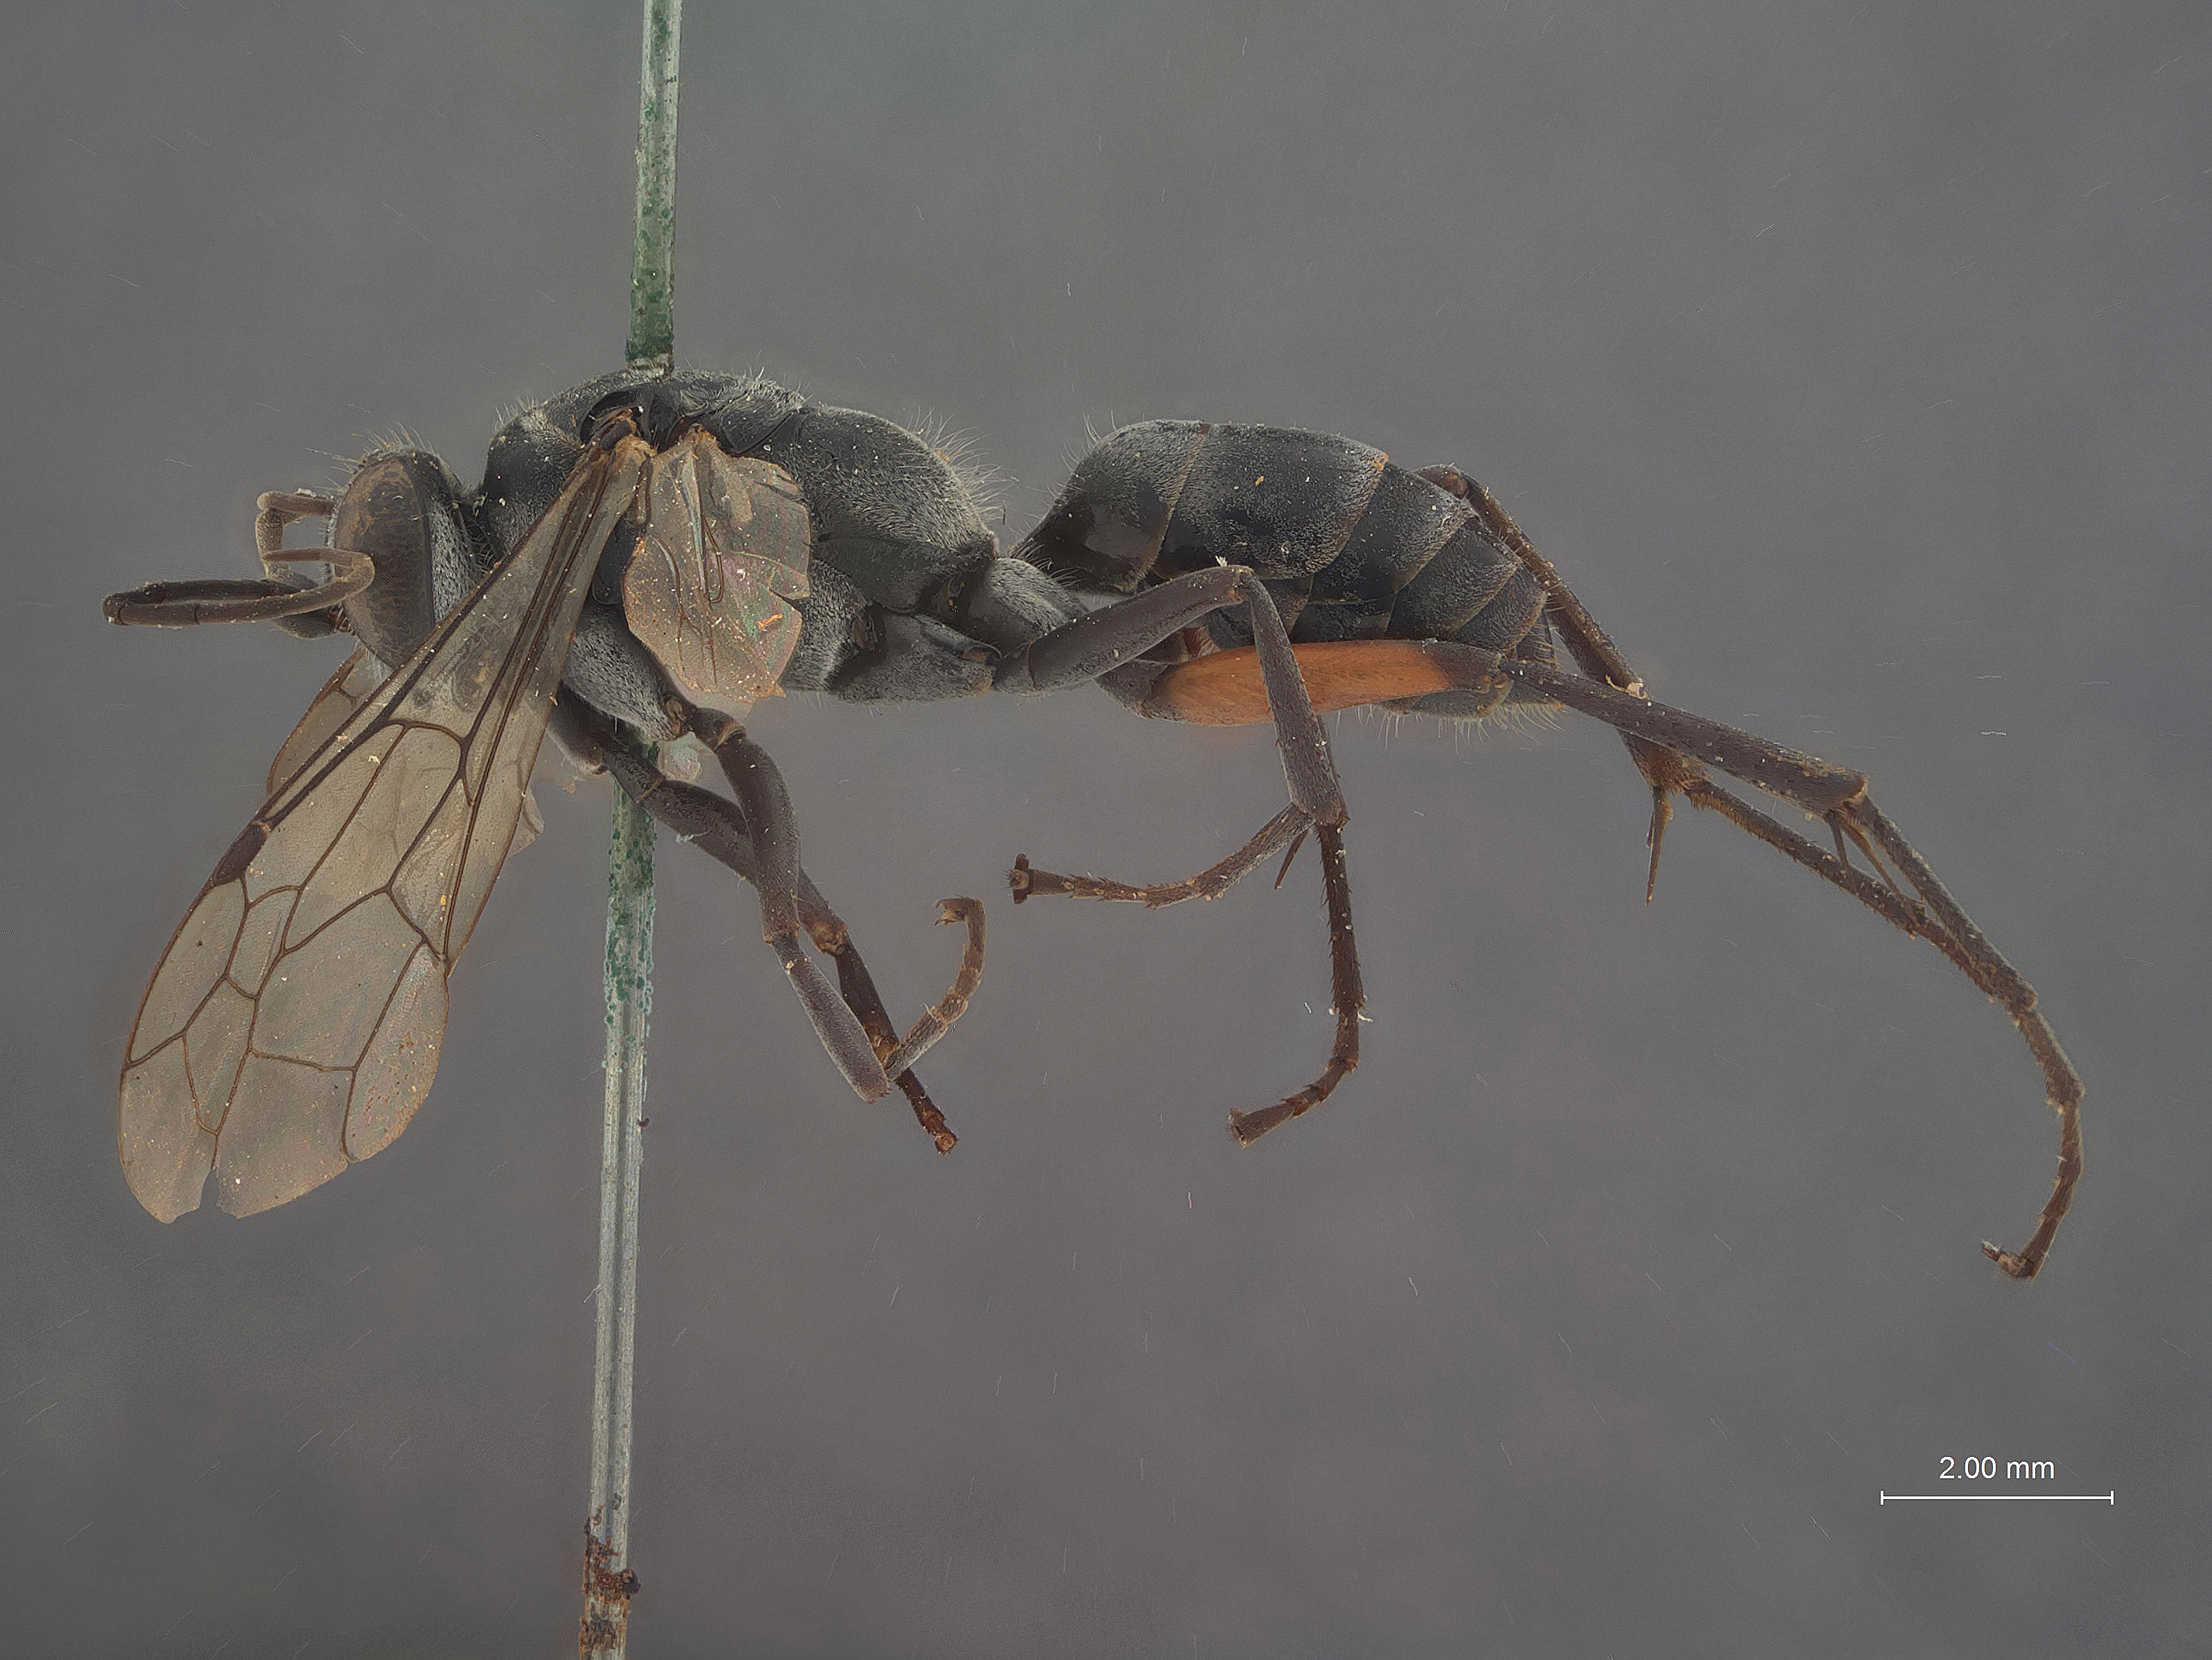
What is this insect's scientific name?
Pseudagenia persephone
